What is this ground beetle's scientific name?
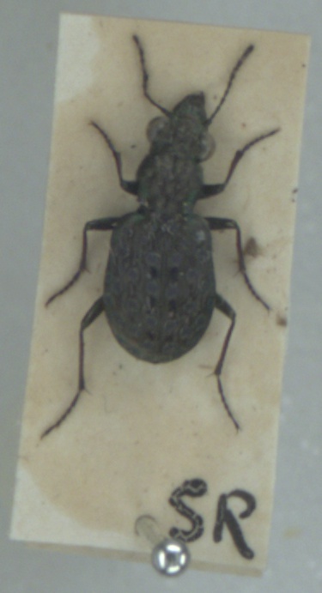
Elaphrus cupreus
